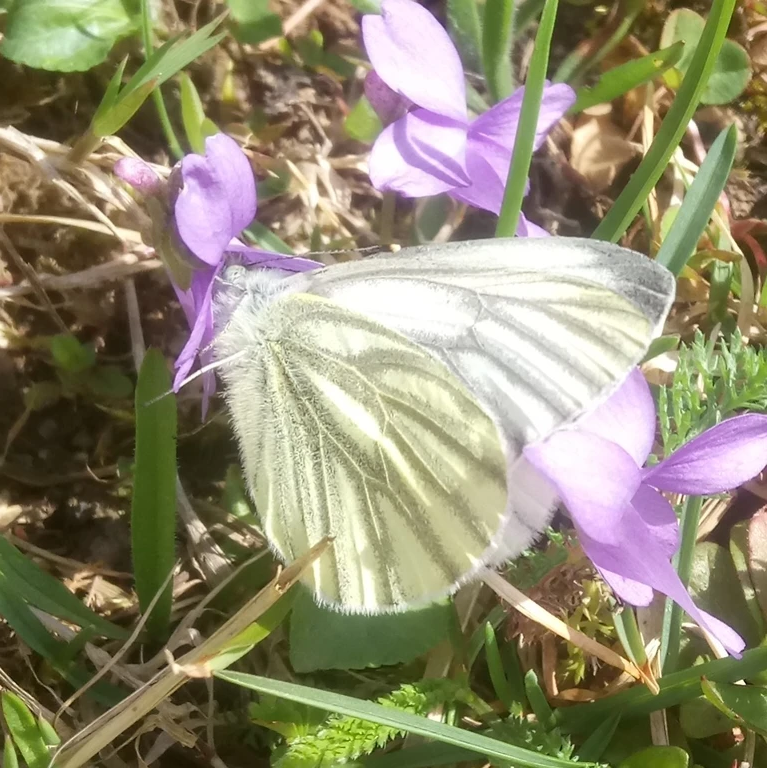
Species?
Pieris napi
